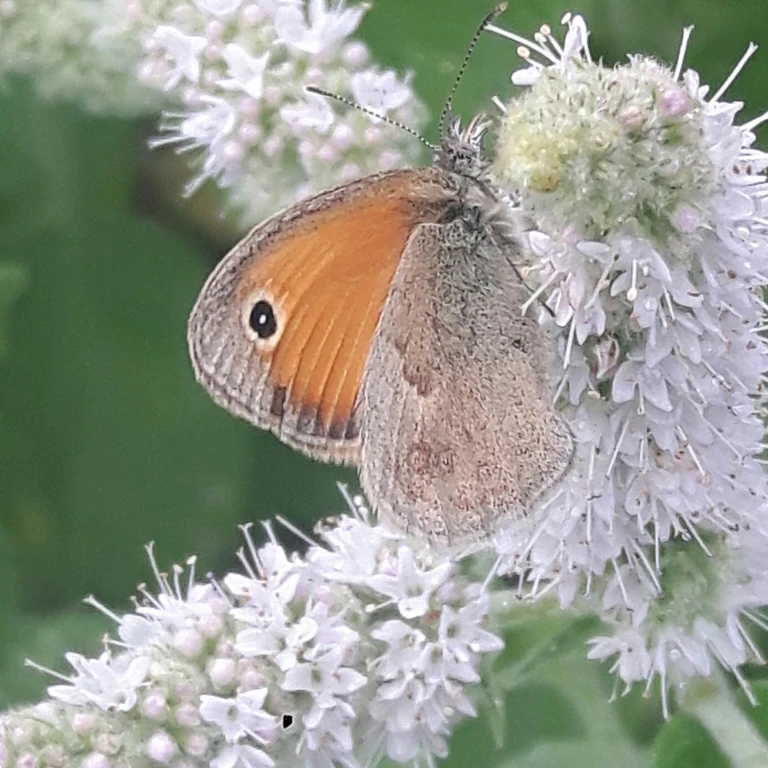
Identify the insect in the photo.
Coenonympha pamphilus
